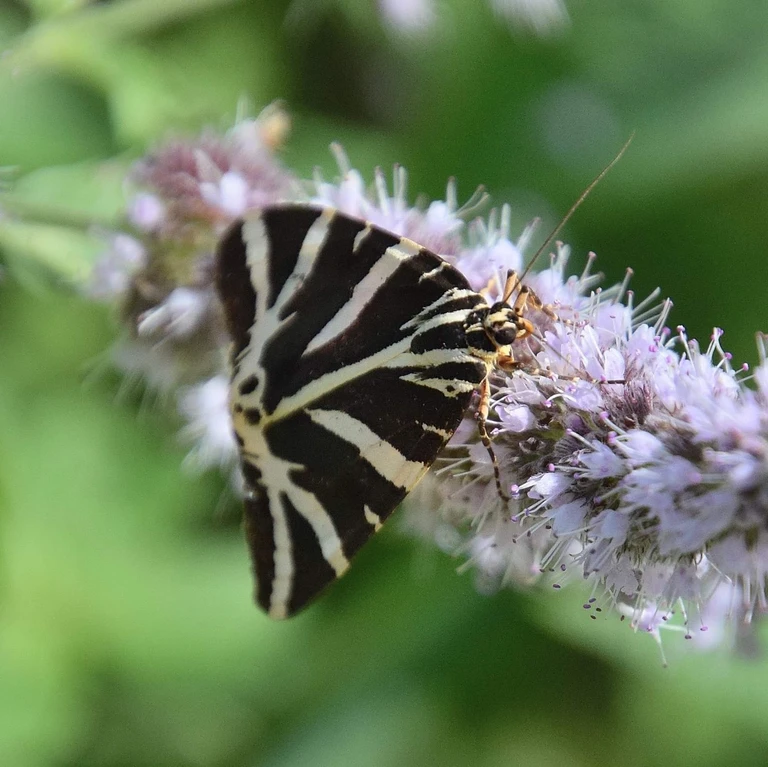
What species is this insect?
Euplagia quadripunctaria
